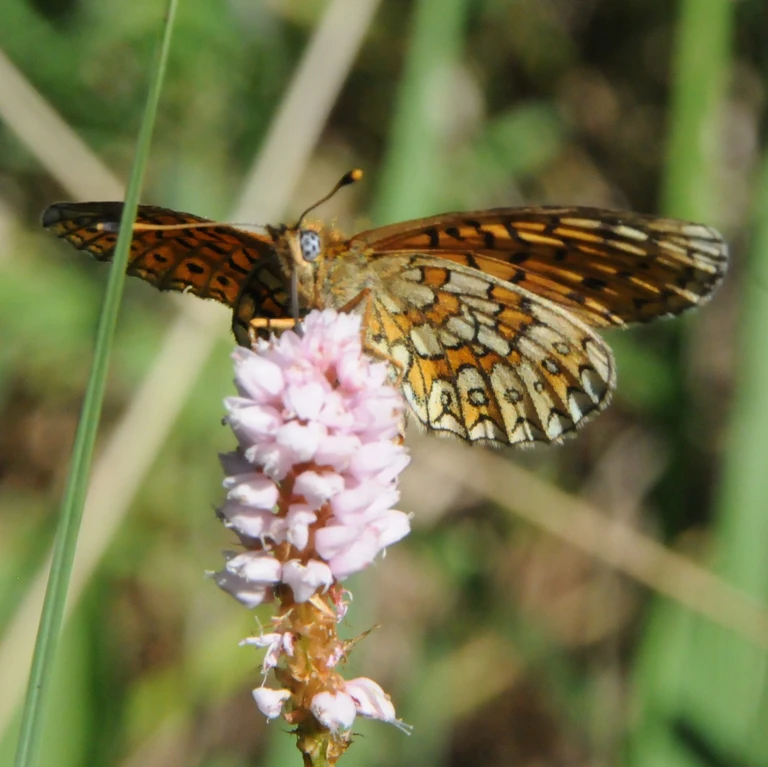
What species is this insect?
Boloria eunomia
